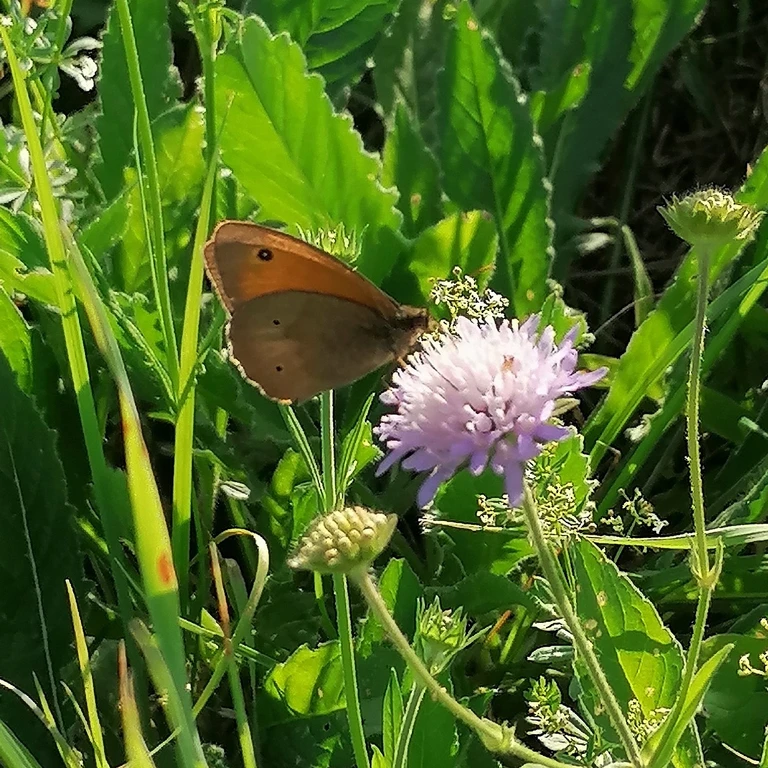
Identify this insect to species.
Maniola jurtina
